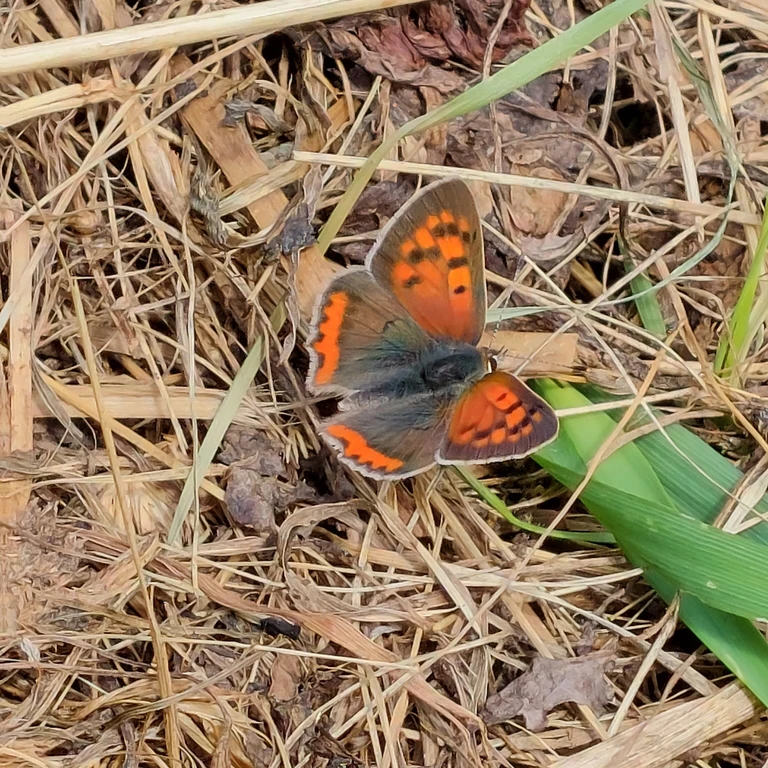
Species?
Lycaena phlaeas
